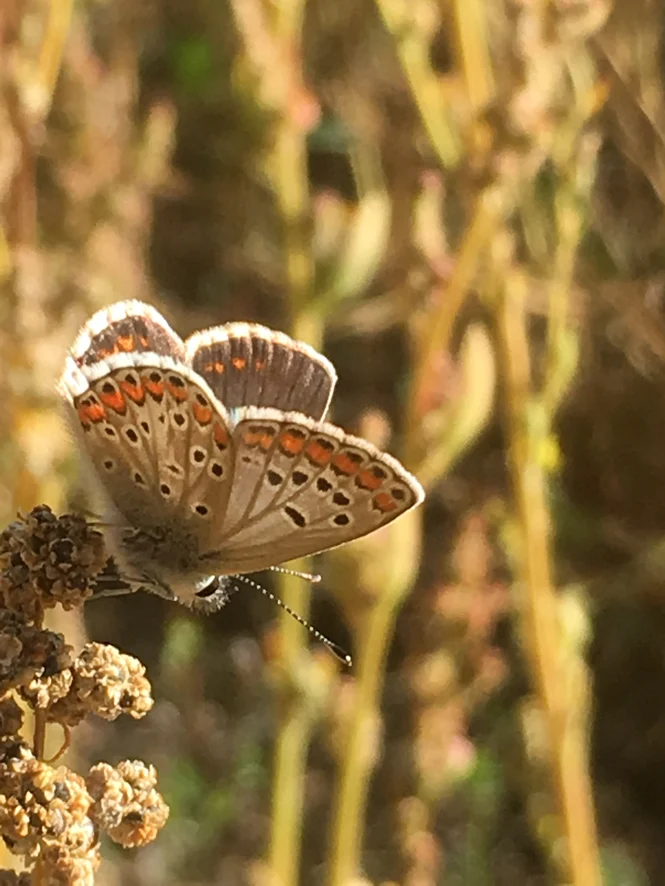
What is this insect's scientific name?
Aricia agestis/artaxerxes
